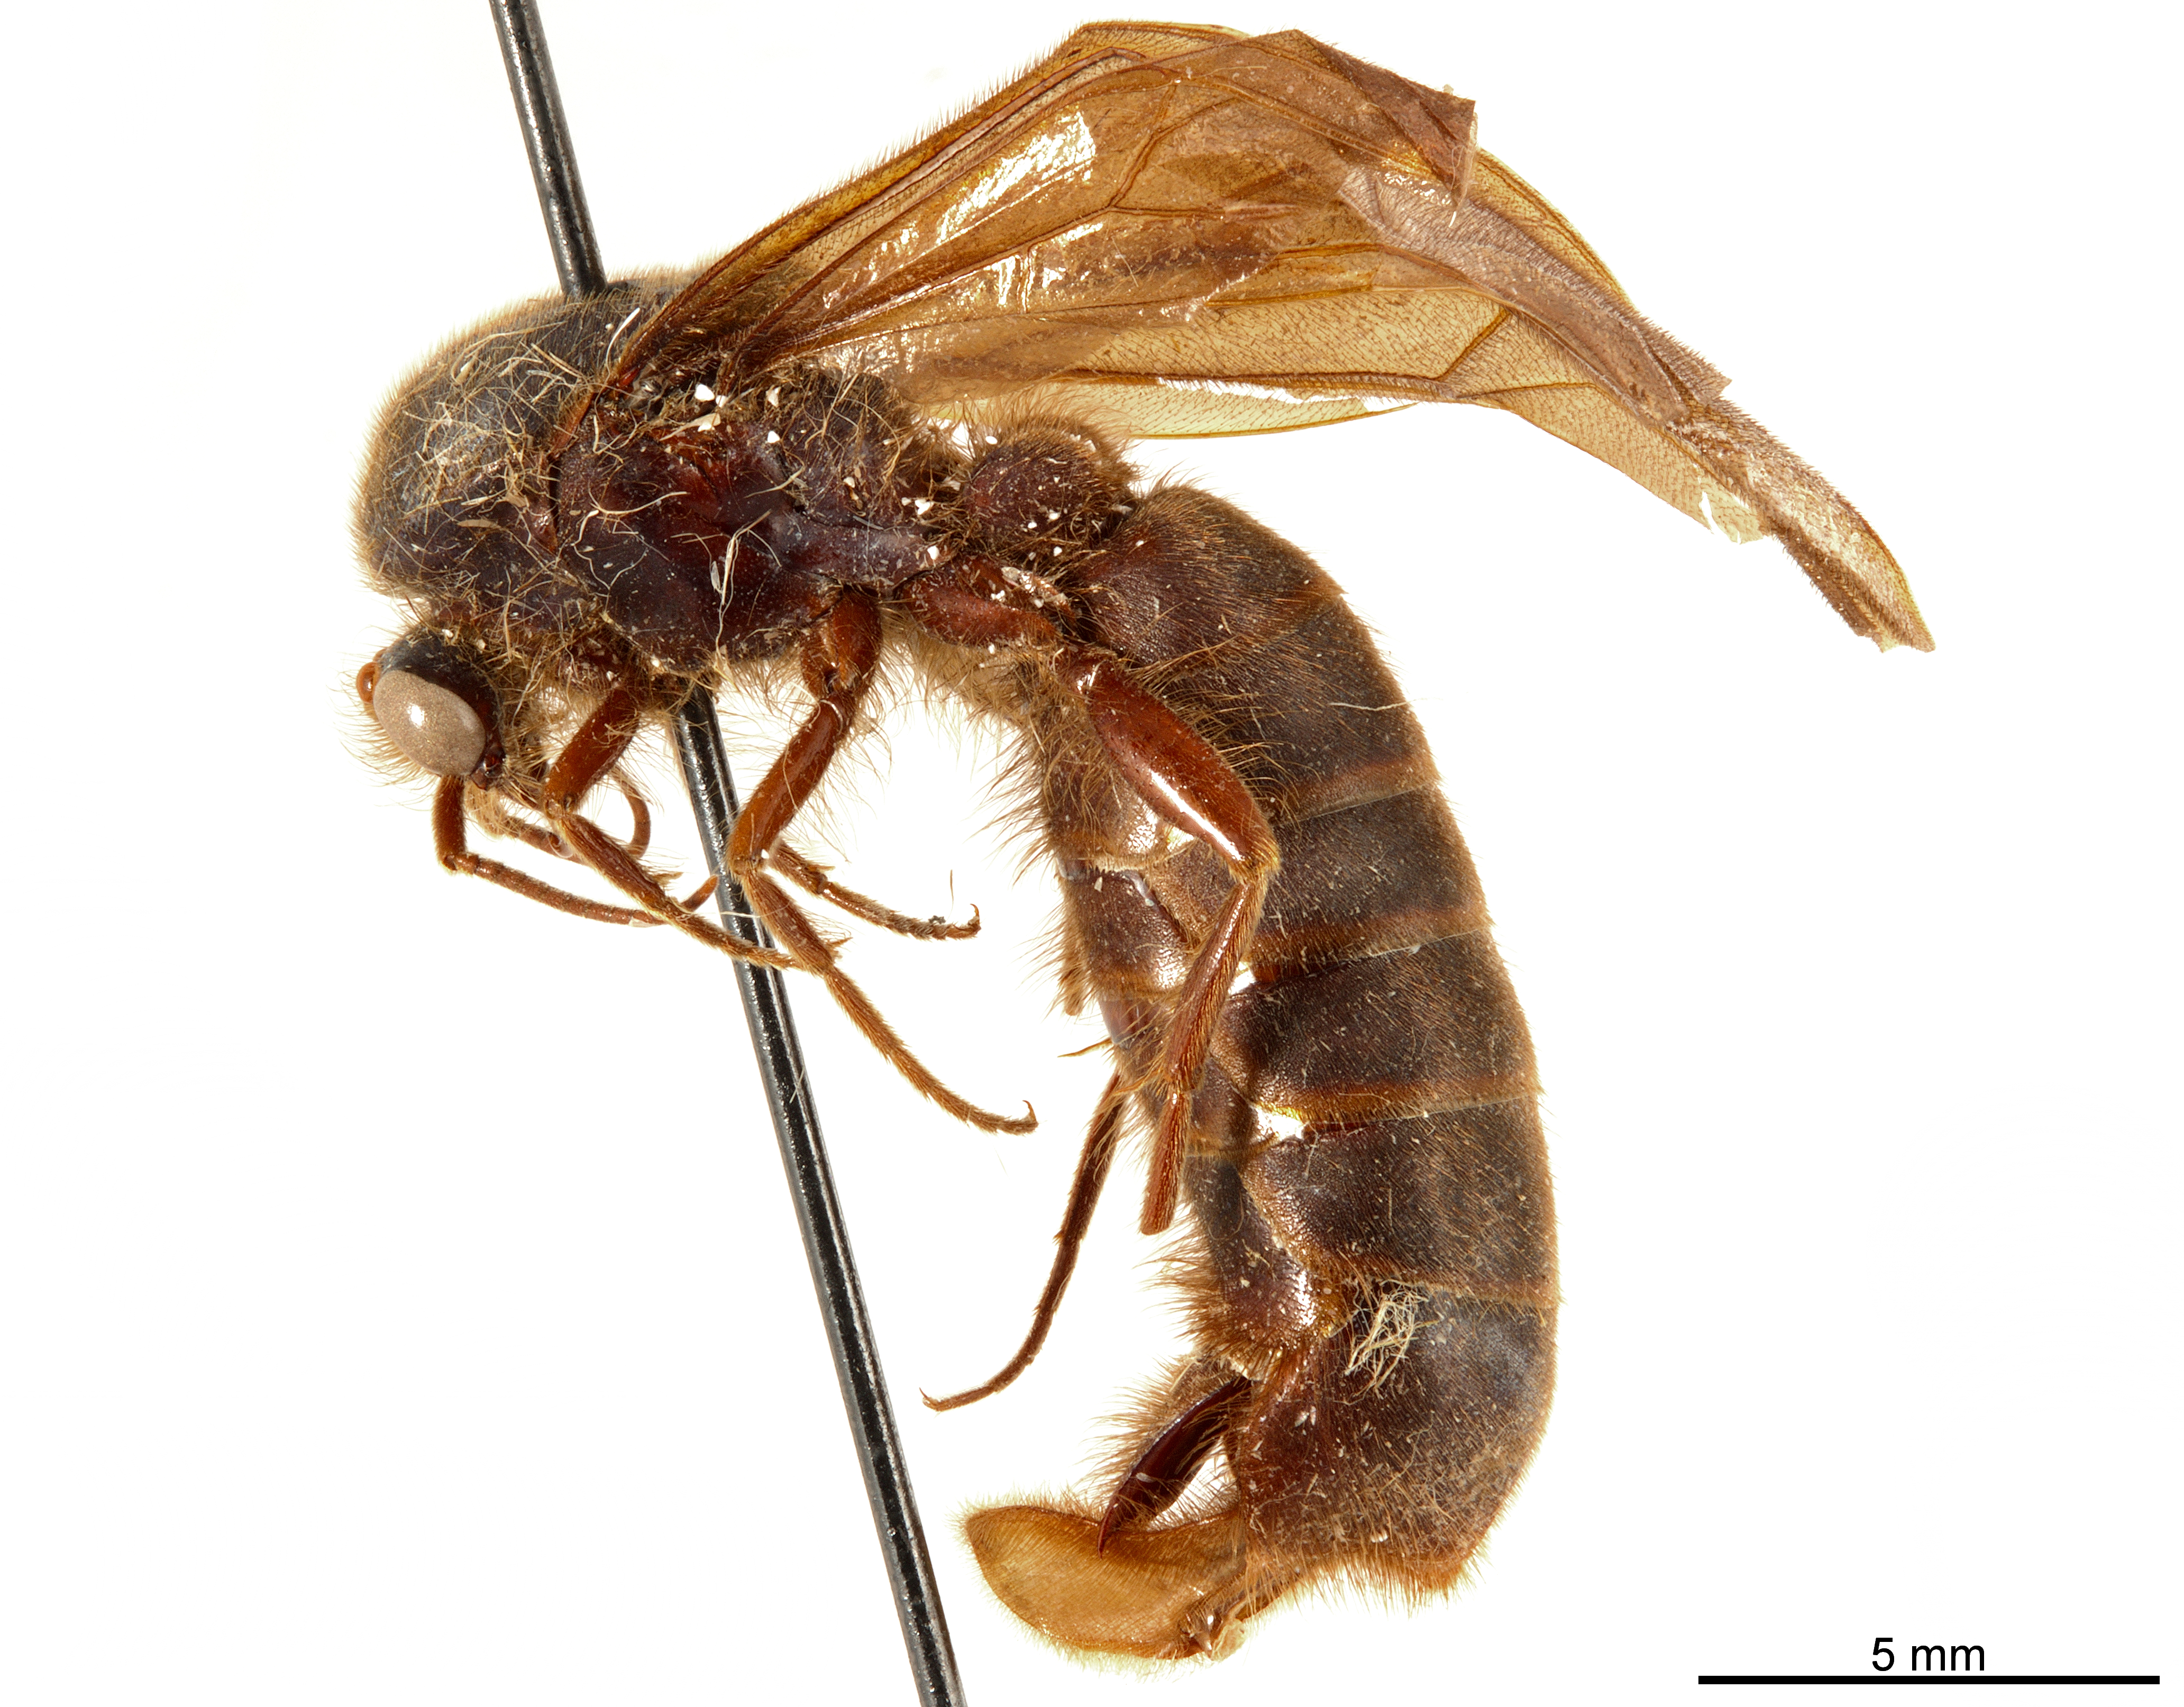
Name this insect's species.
Cheliomyrmex morosus
